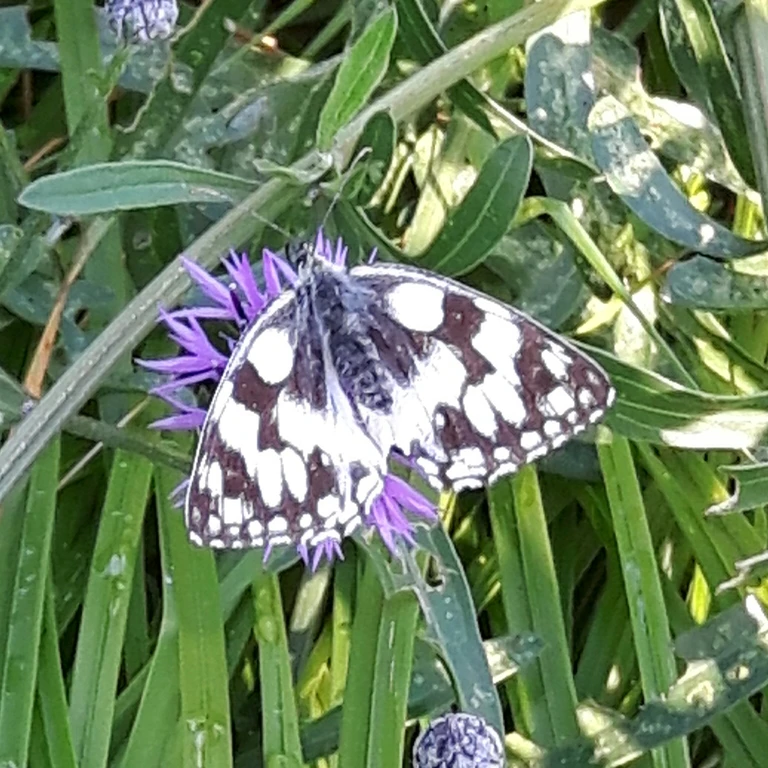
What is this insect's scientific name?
Melanargia galathea
